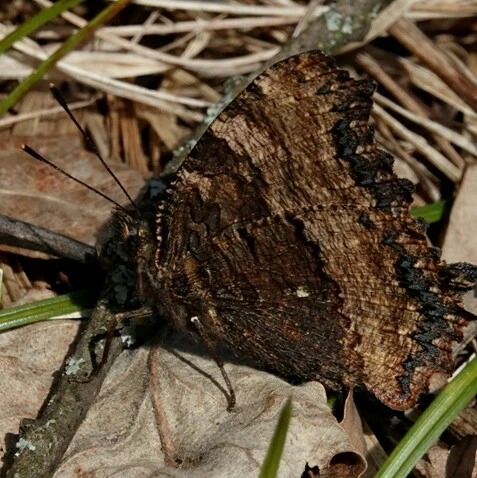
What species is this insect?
Nymphalis polychloros
